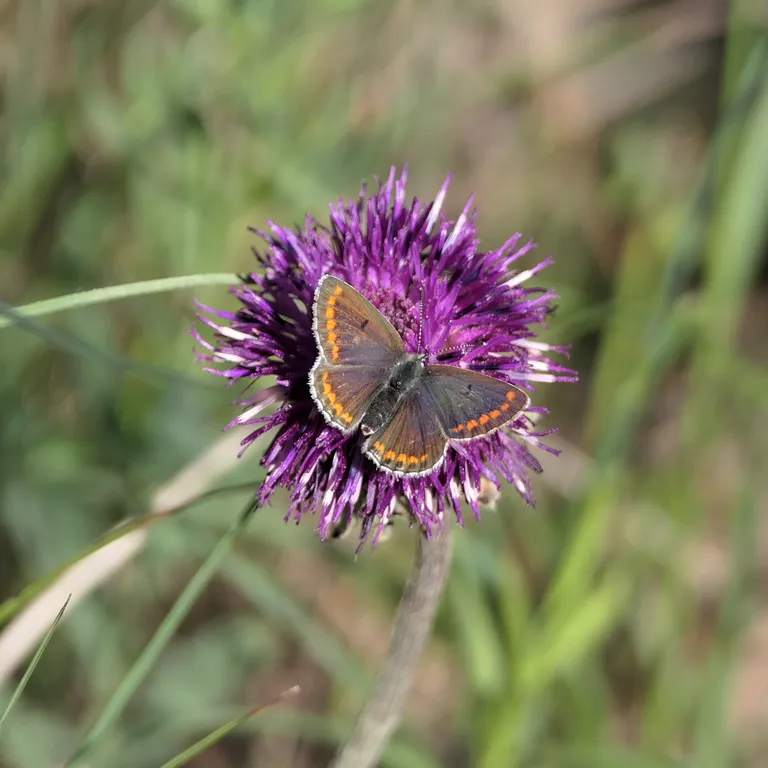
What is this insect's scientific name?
Aricia agestis/artaxerxes
